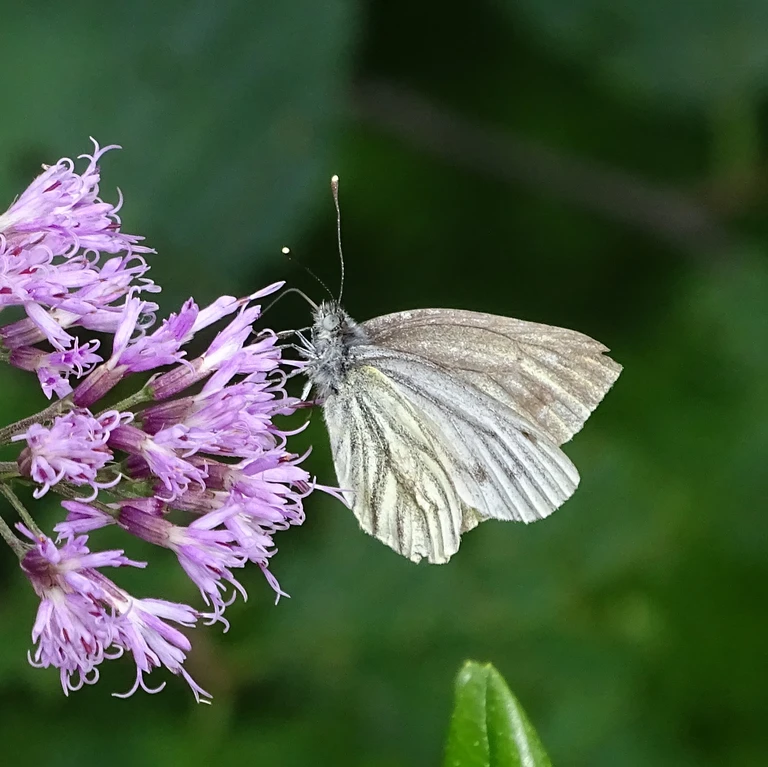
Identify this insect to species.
Pieris bryoniae
